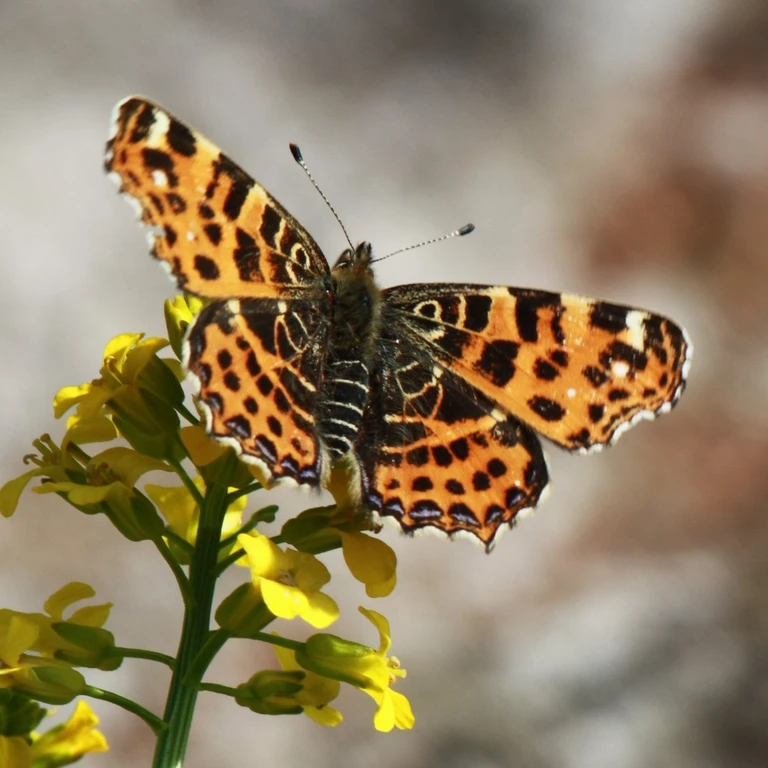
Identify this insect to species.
Araschnia levana
